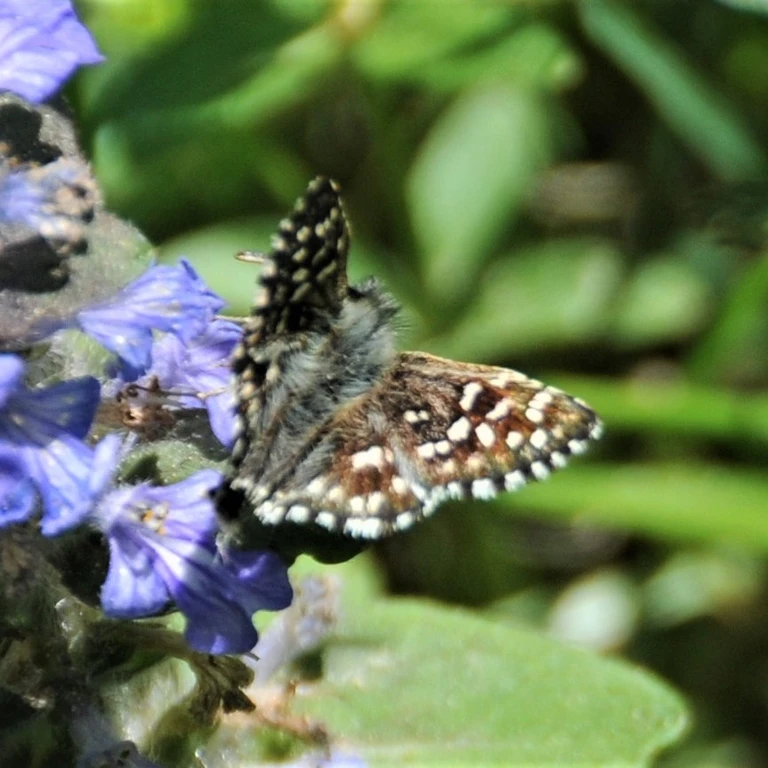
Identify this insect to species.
Pyrgus malvae
